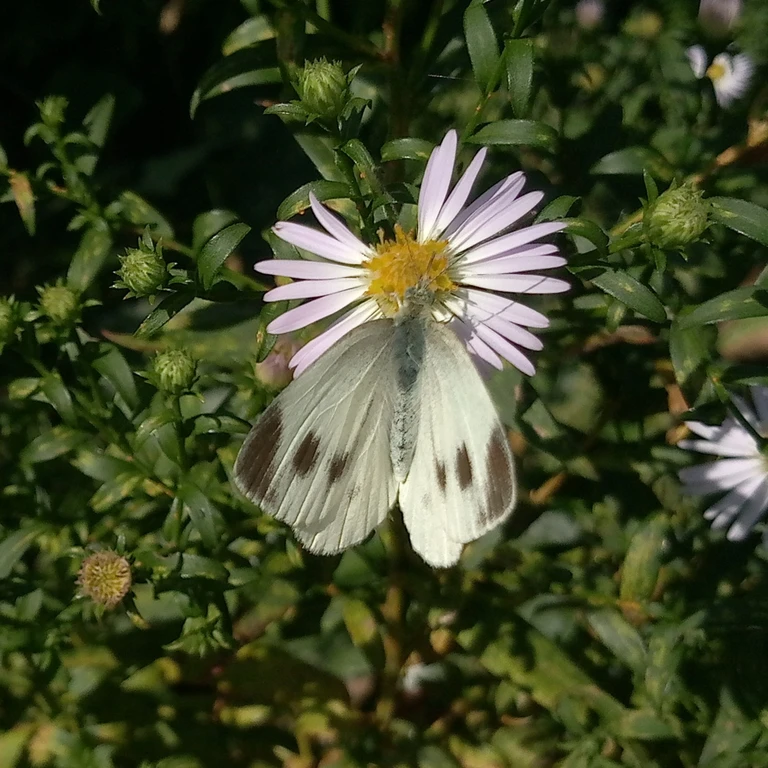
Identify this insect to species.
Pieris mannii
